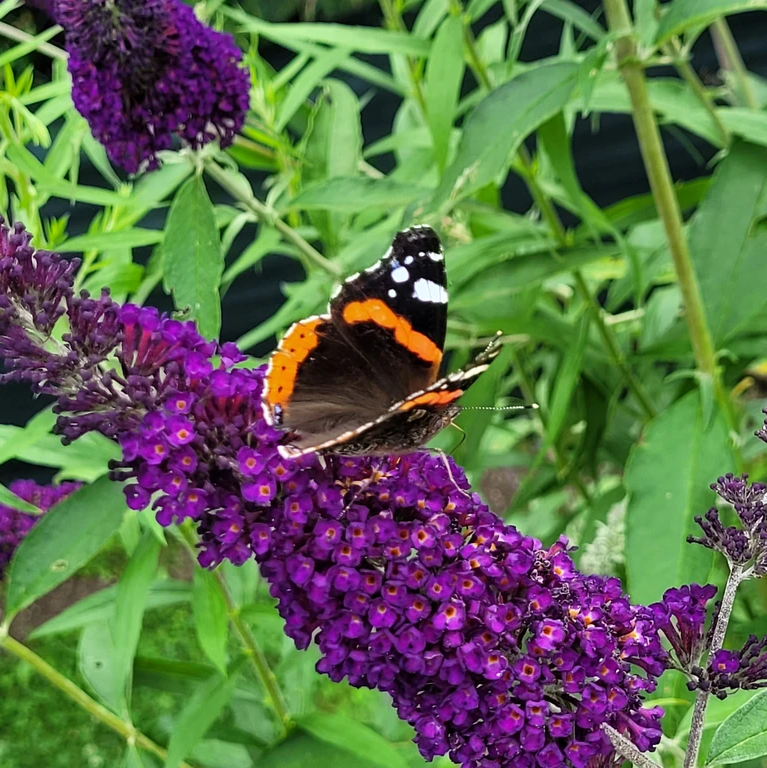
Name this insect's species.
Vanessa atalanta
